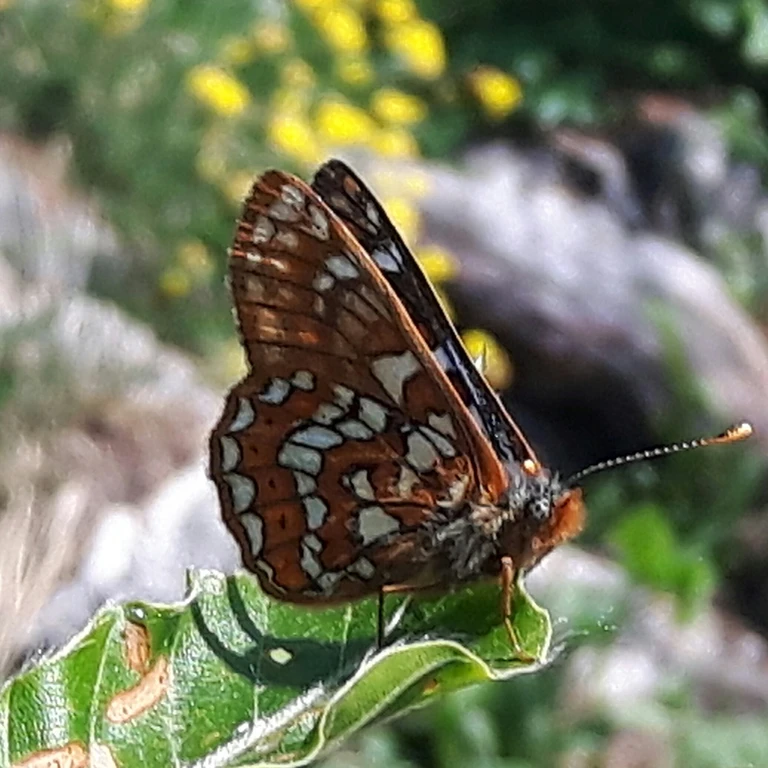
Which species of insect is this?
Euphydryas cynthia (also Hypodryas cynthia)
